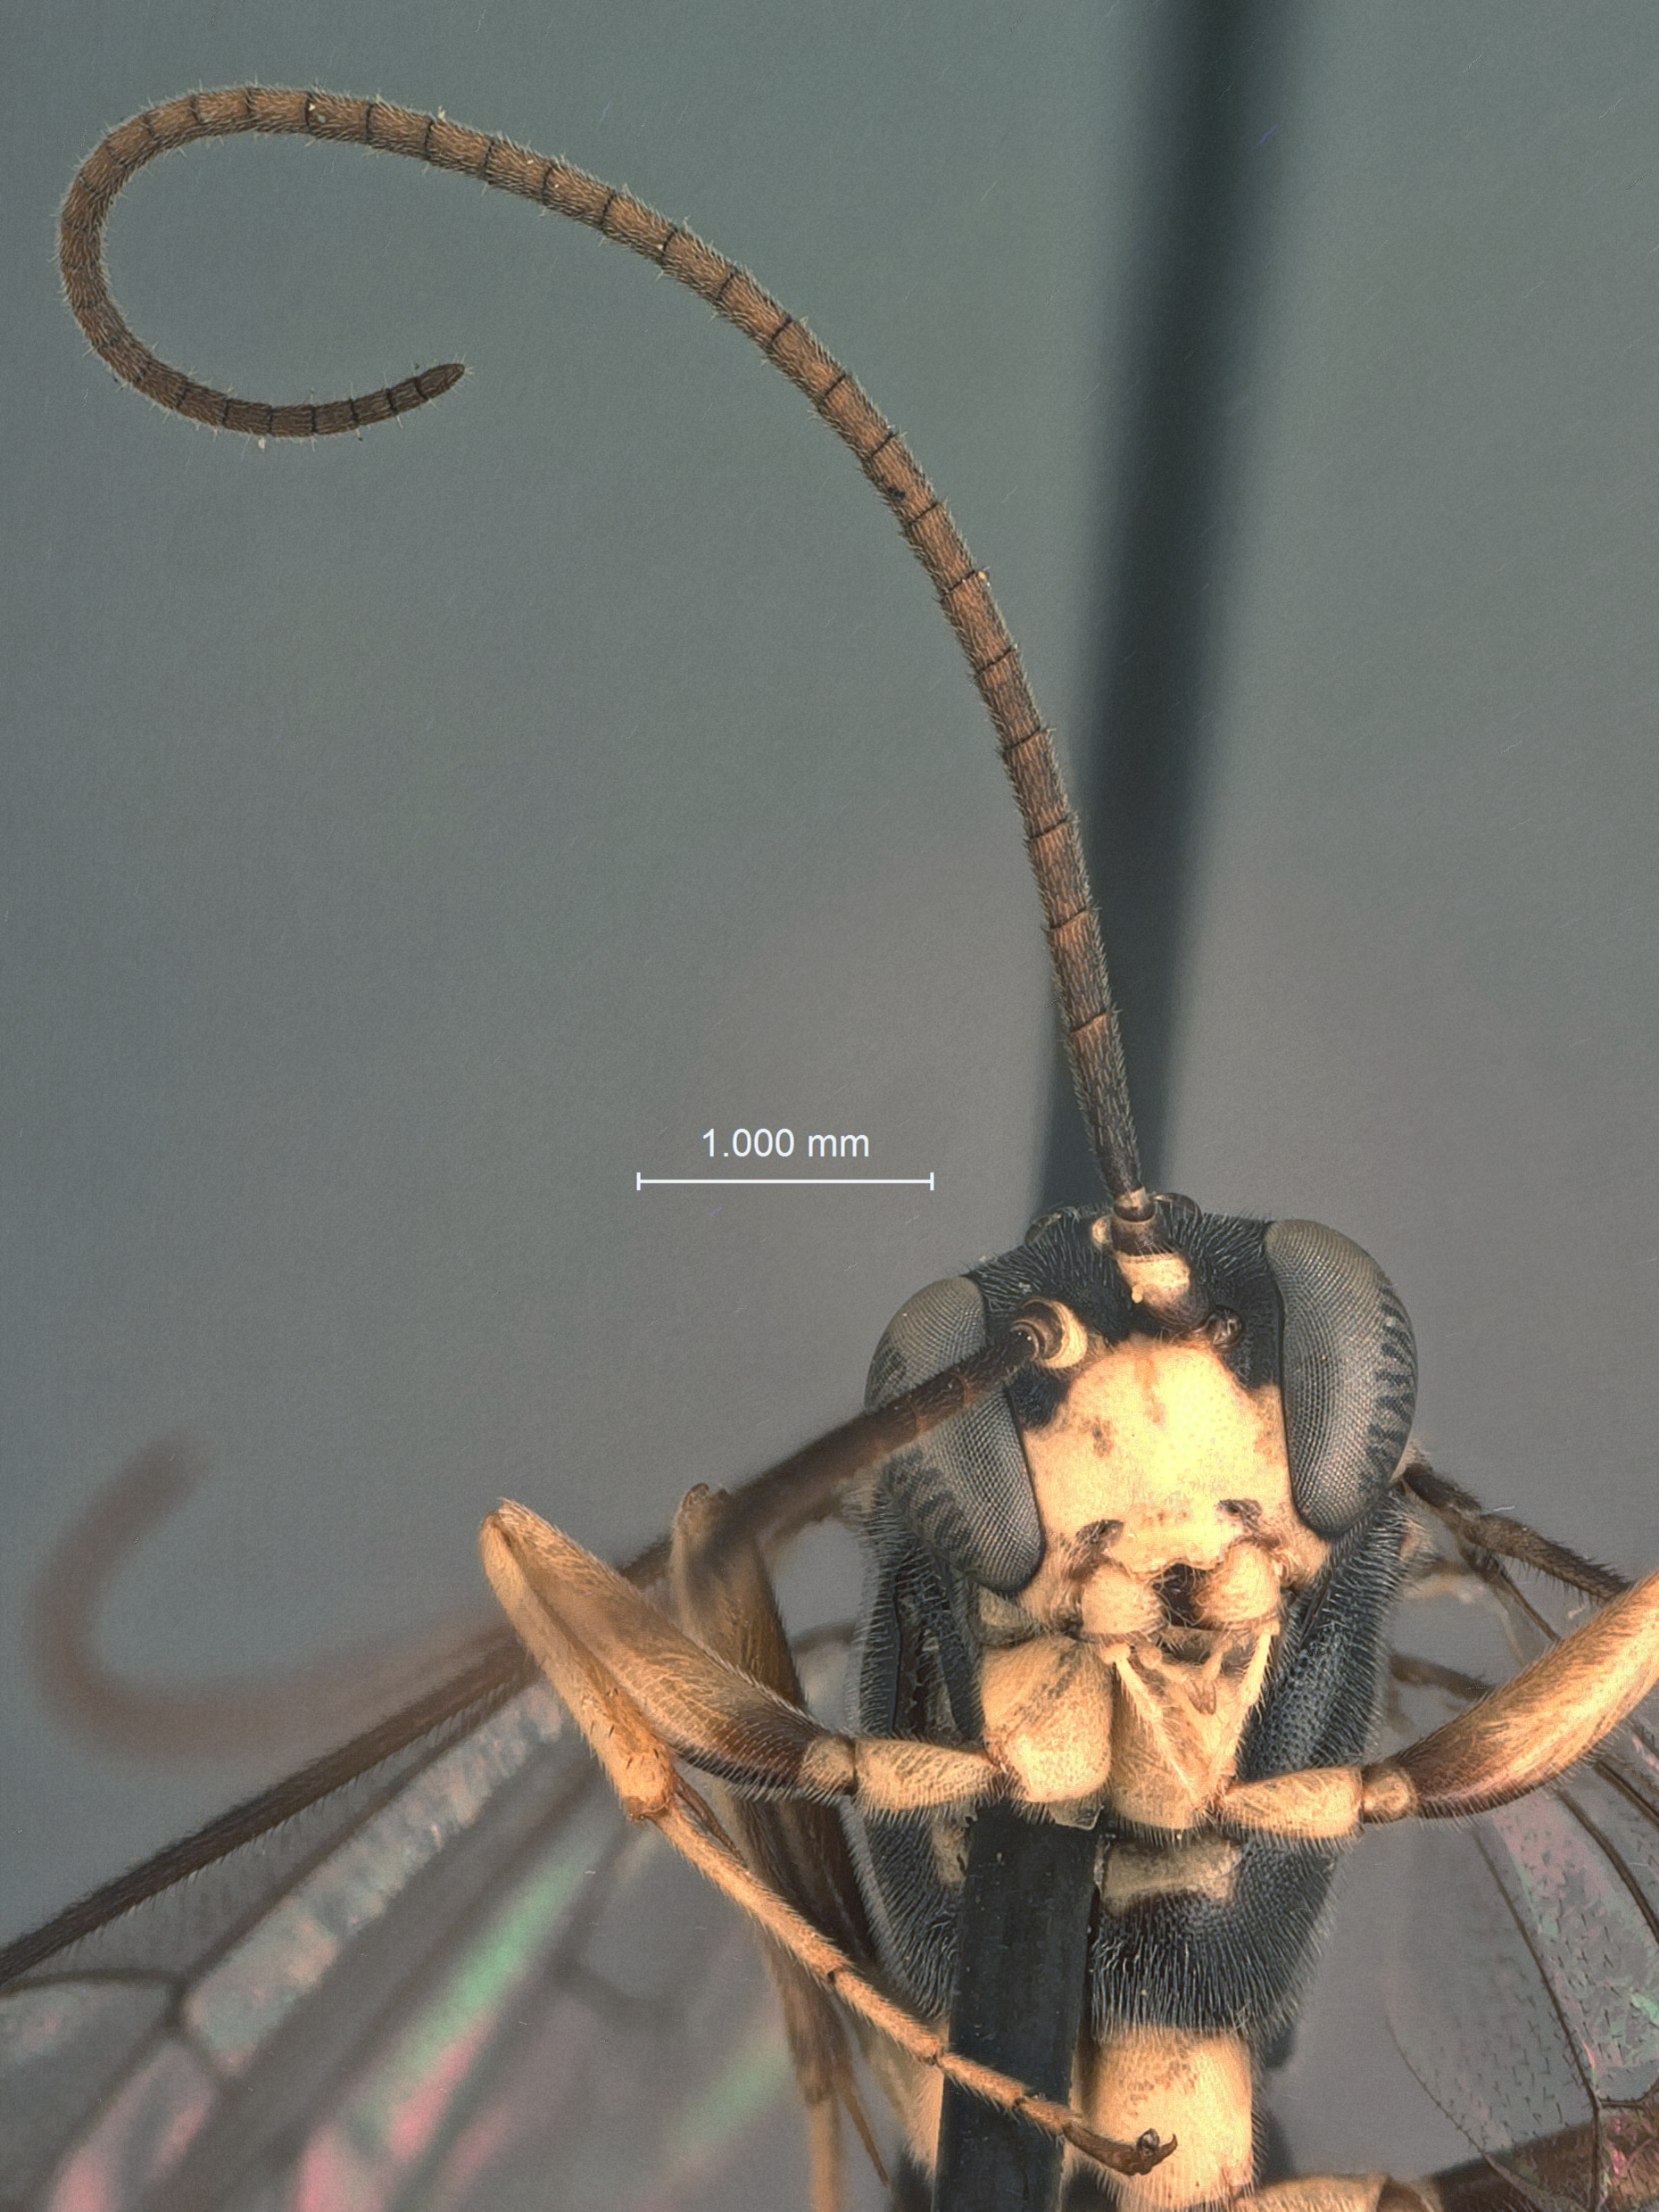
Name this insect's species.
Lamachus albopictus
